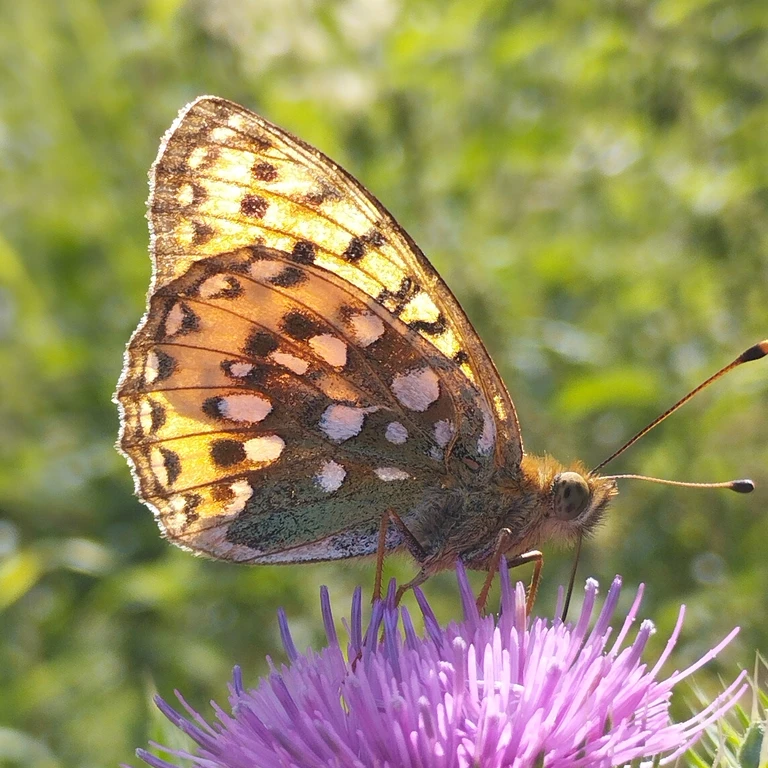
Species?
Speyeria aglaja
